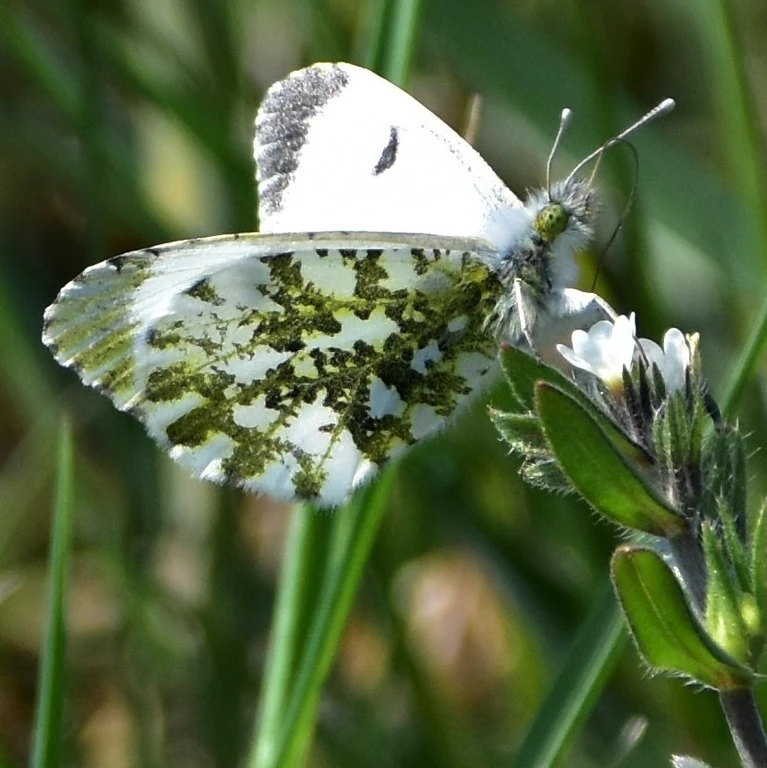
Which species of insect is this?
Anthocharis cardamines
